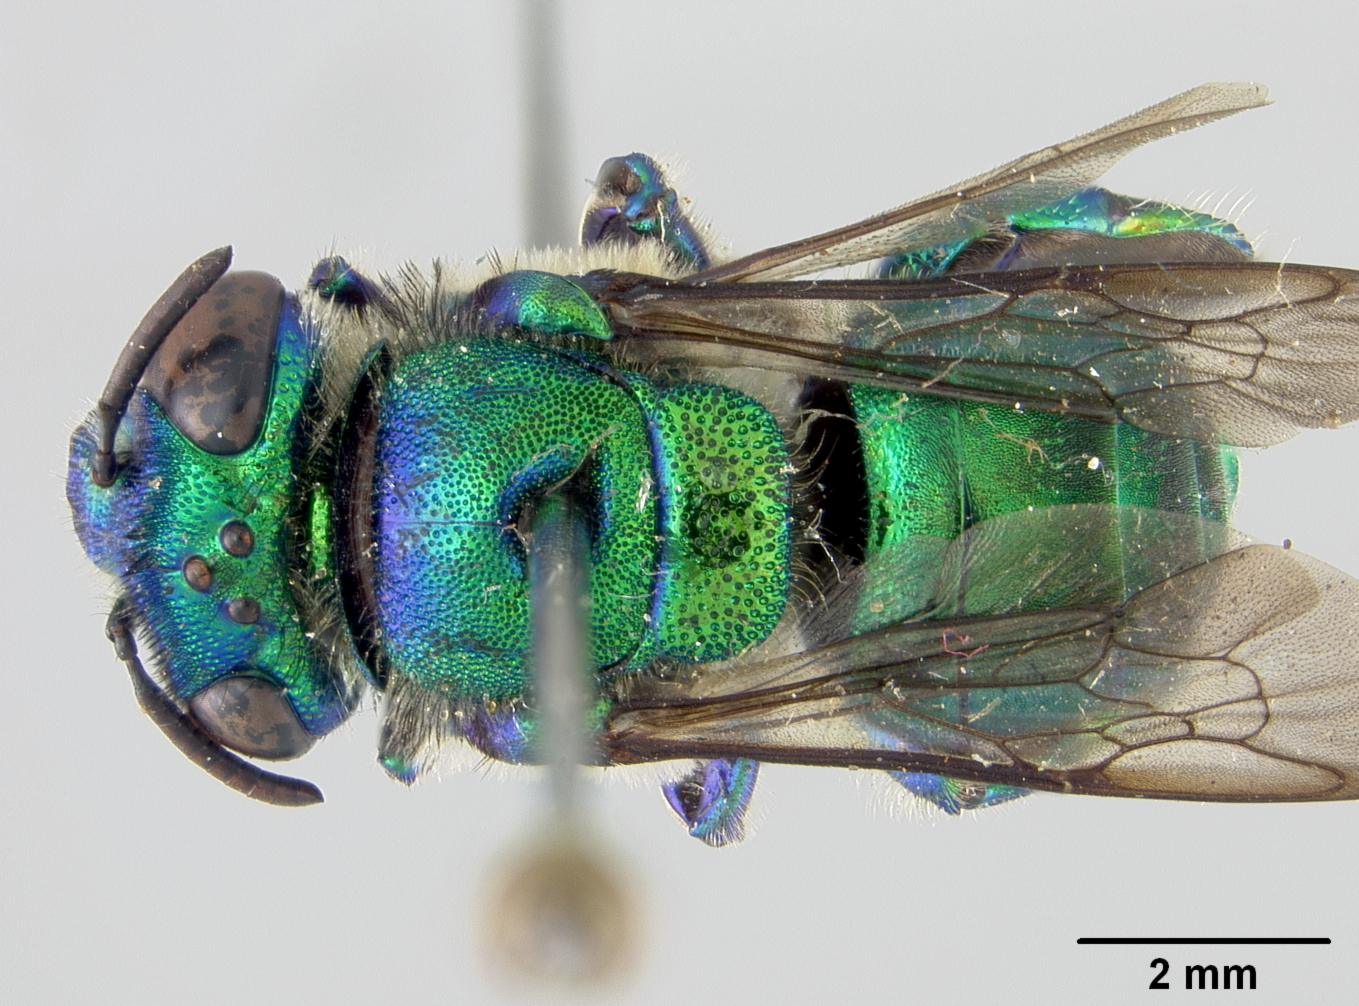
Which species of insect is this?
Euglossa crassipunctata
